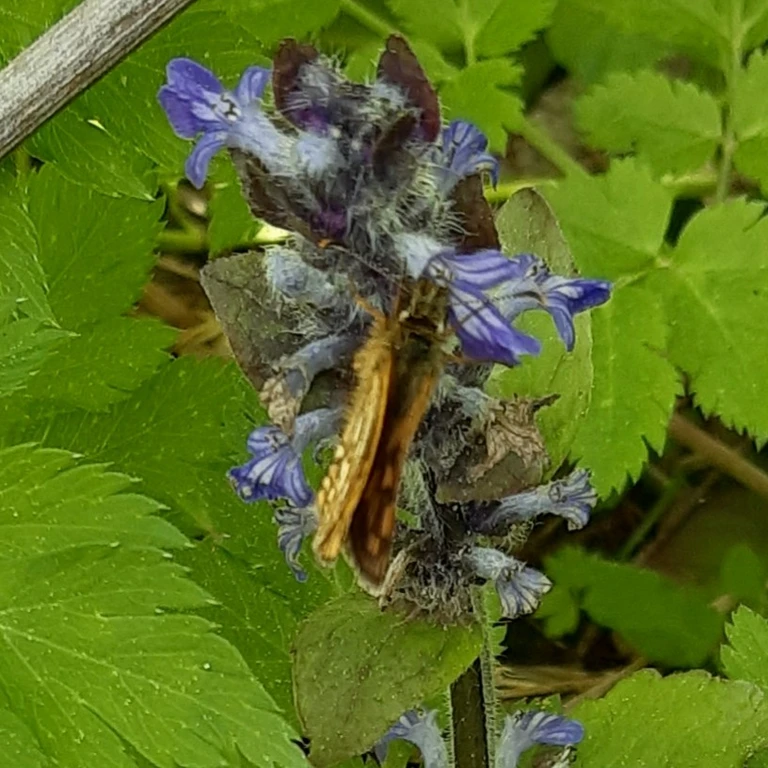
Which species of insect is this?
Carterocephalus palaemon
